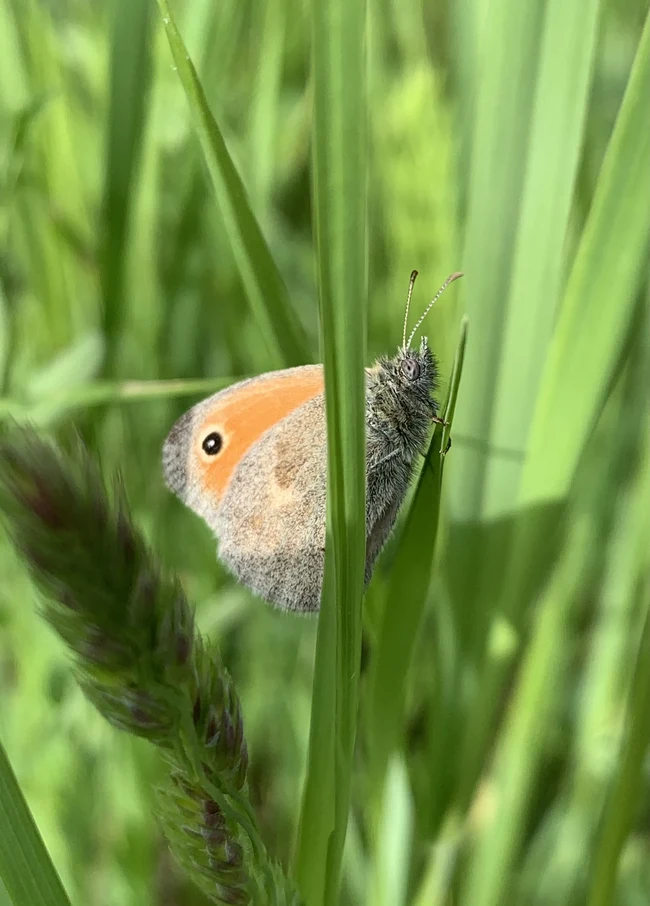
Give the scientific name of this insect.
Coenonympha pamphilus
